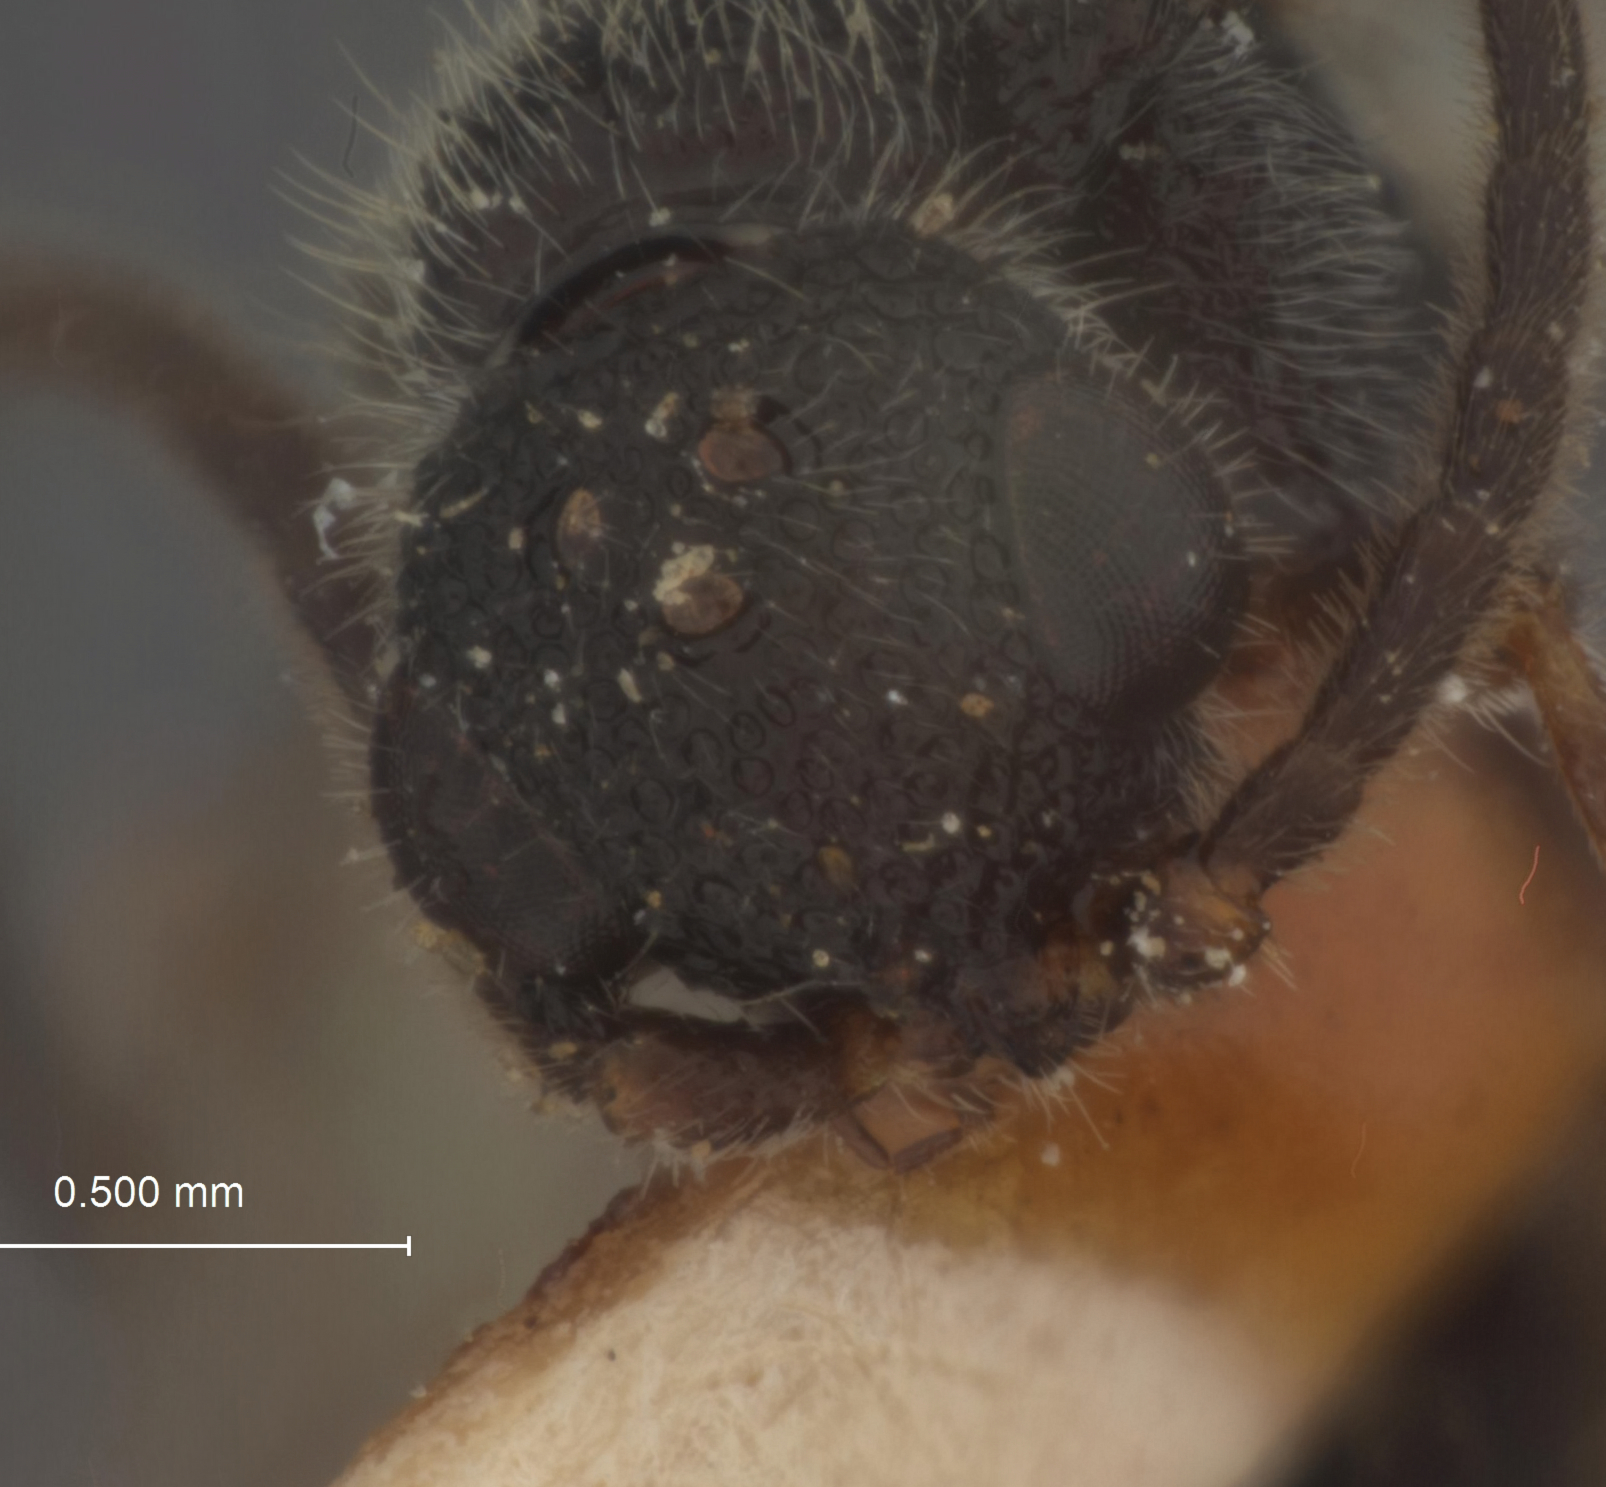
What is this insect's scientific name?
Mesitius orientalis
